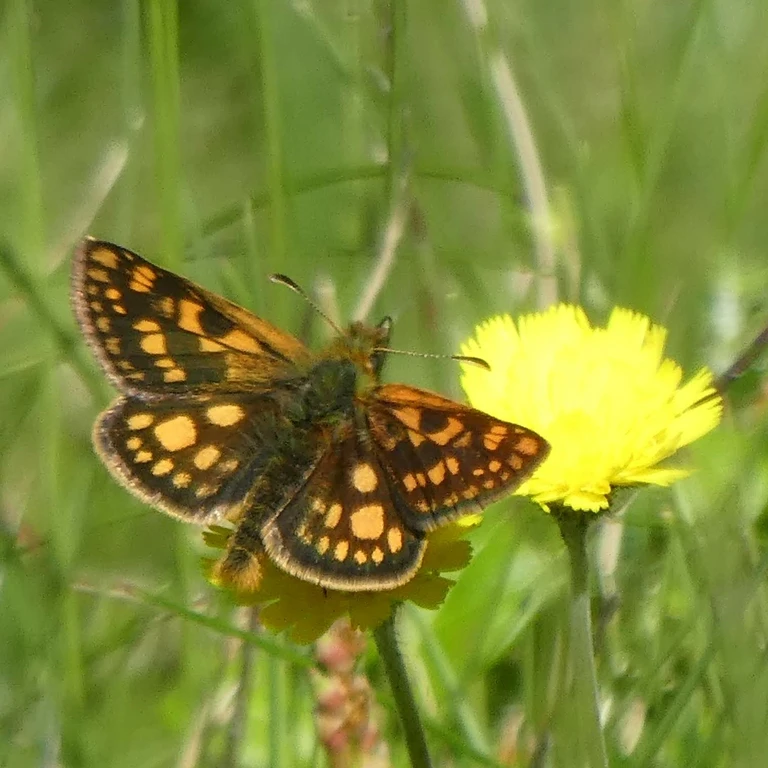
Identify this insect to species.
Carterocephalus palaemon
